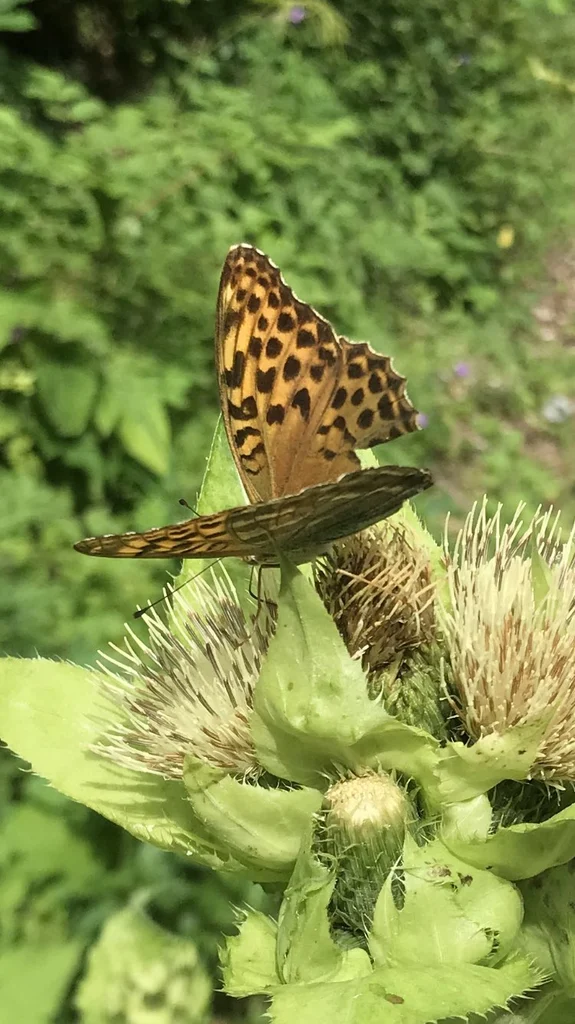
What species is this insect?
Argynnis paphia
